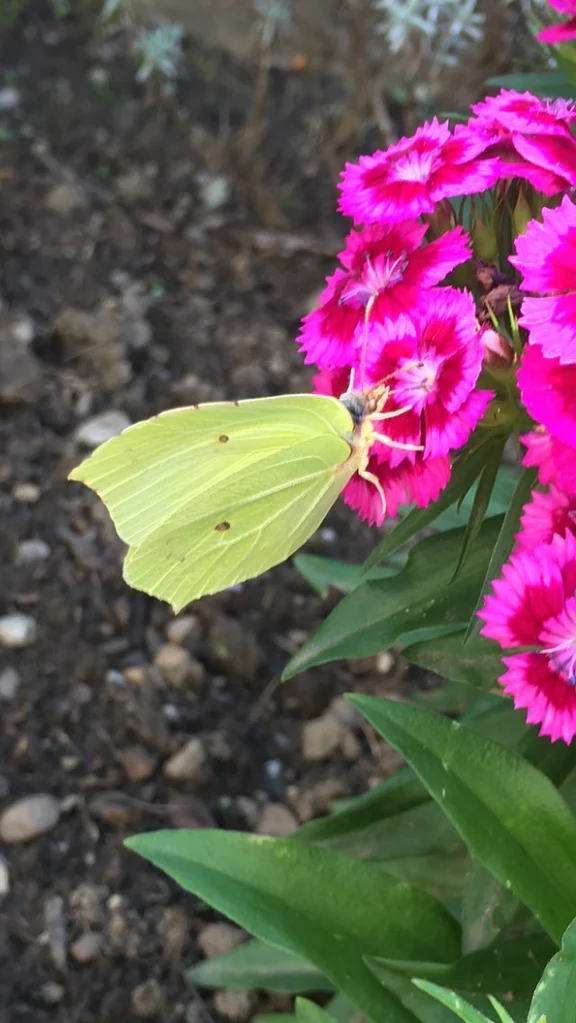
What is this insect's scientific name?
Gonepteryx rhamni
